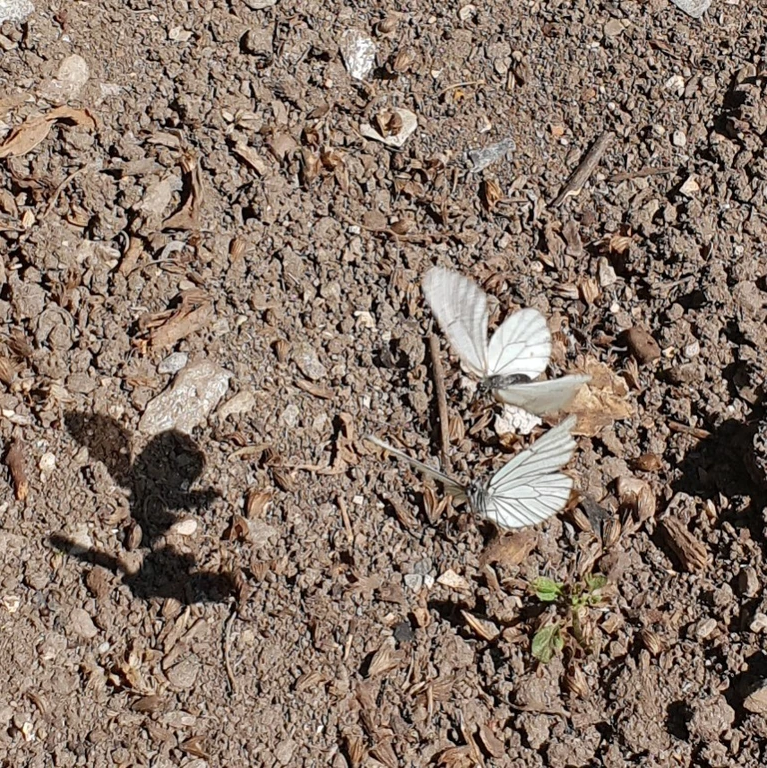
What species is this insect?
Aporia crataegi
